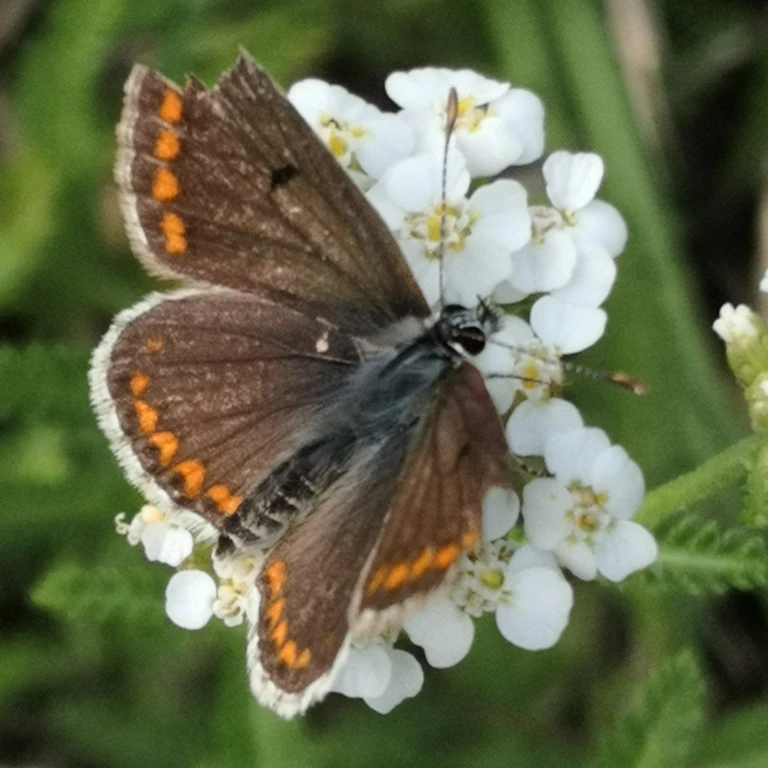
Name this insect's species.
Aricia agestis/artaxerxes
